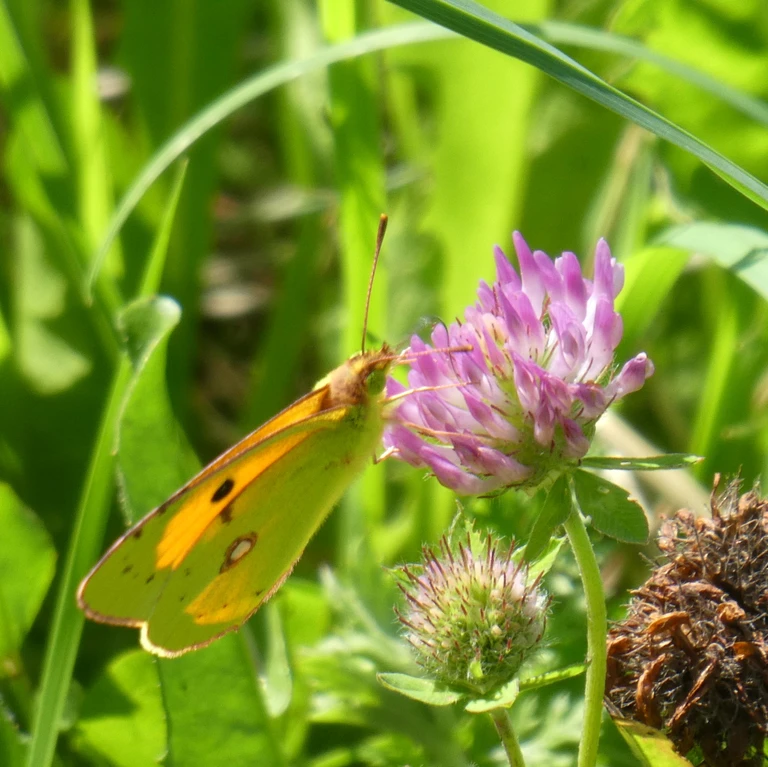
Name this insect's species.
Colias croceus
